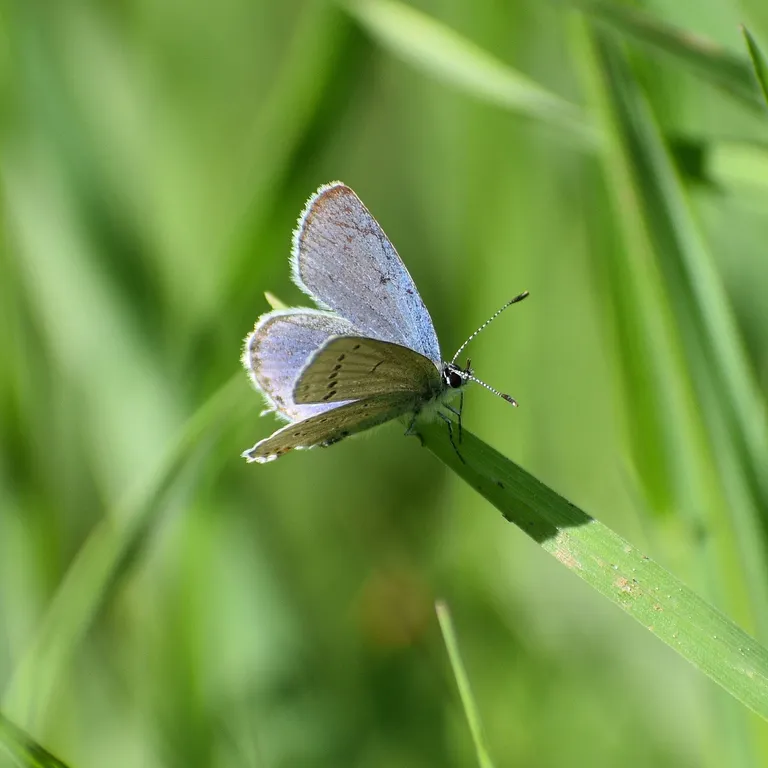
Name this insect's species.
Cupido argiades (also Elkalyce argiades)
